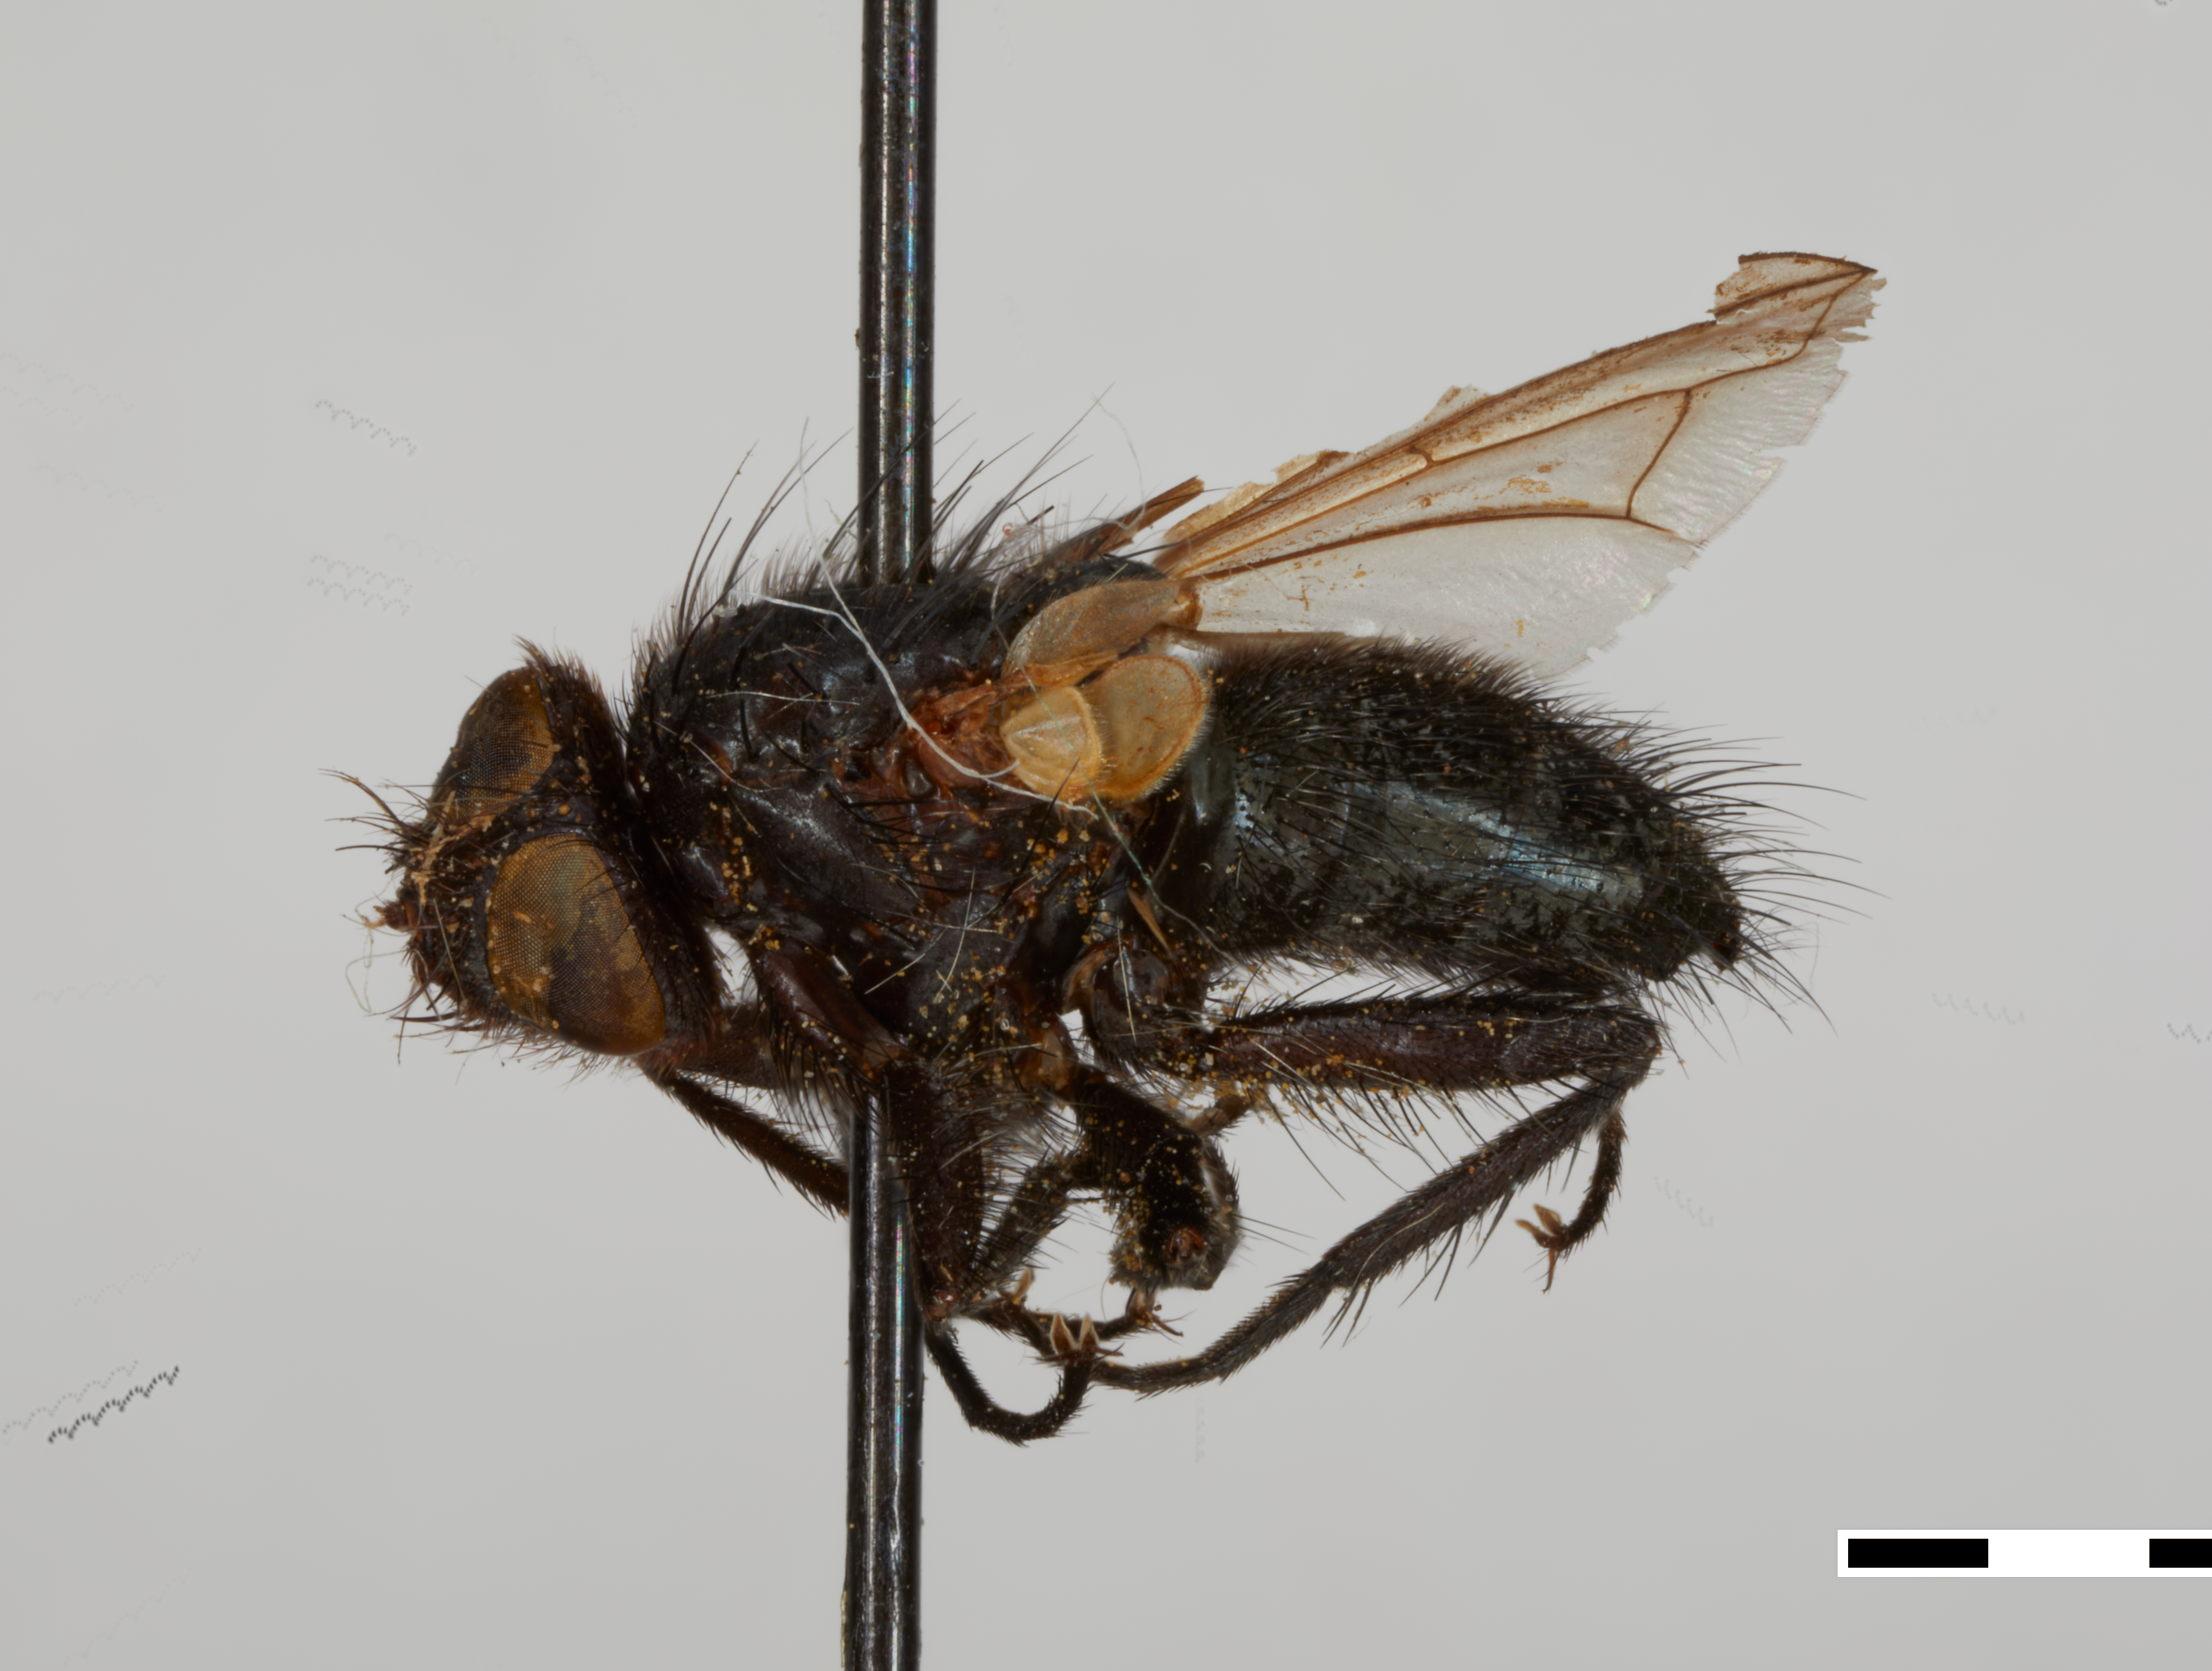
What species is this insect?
Melanodexiopsis nox (also Melanodexia nox)
